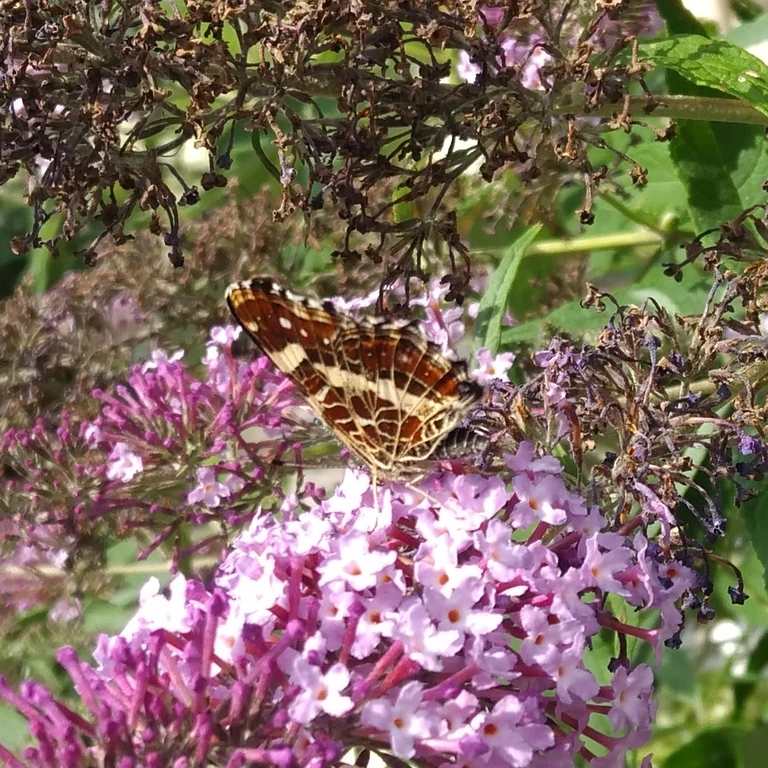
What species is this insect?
Araschnia levana
